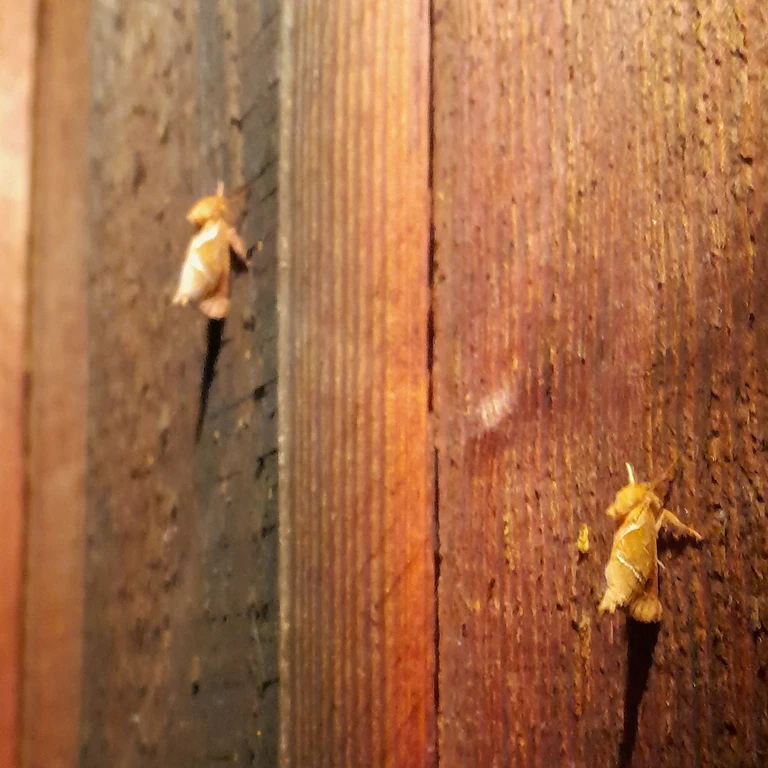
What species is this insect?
Triodia sylvina
